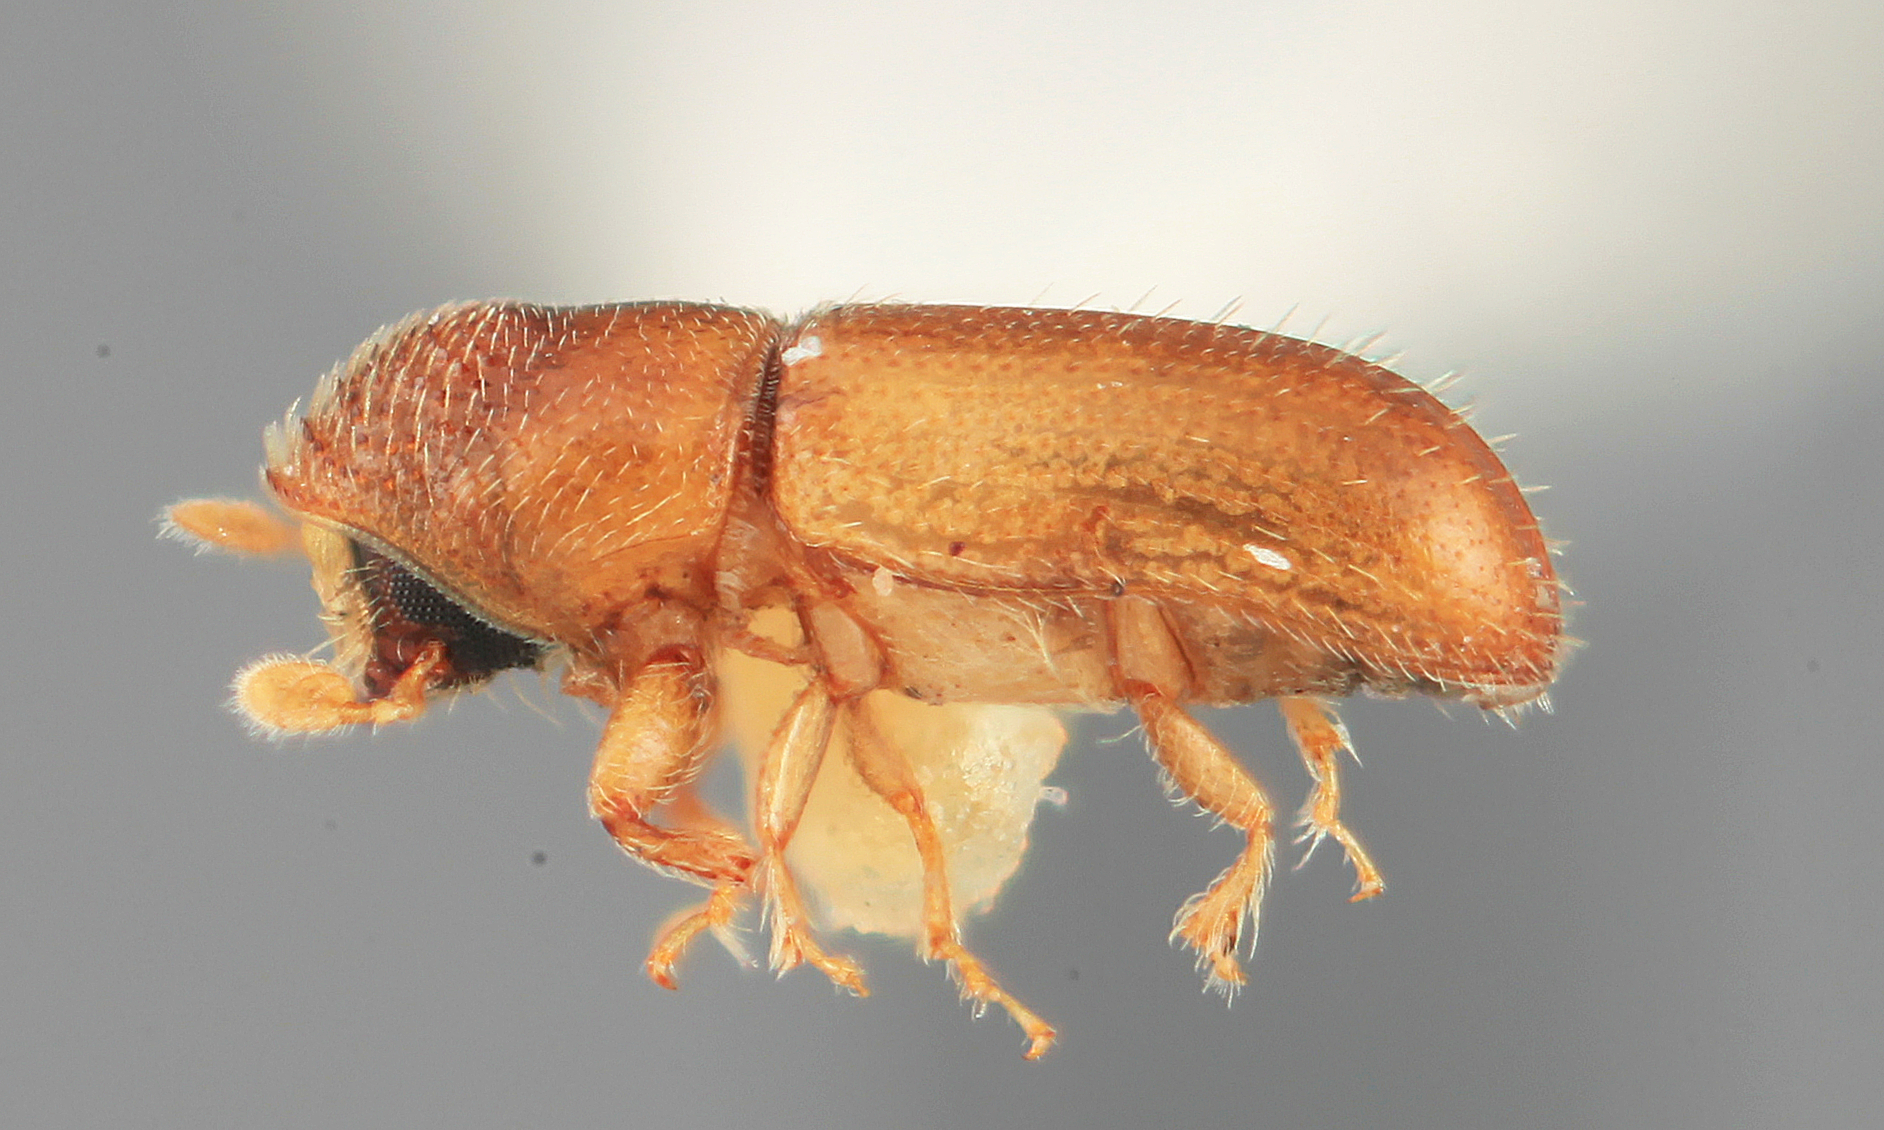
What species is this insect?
Pseudopityophthorus durangoensis
